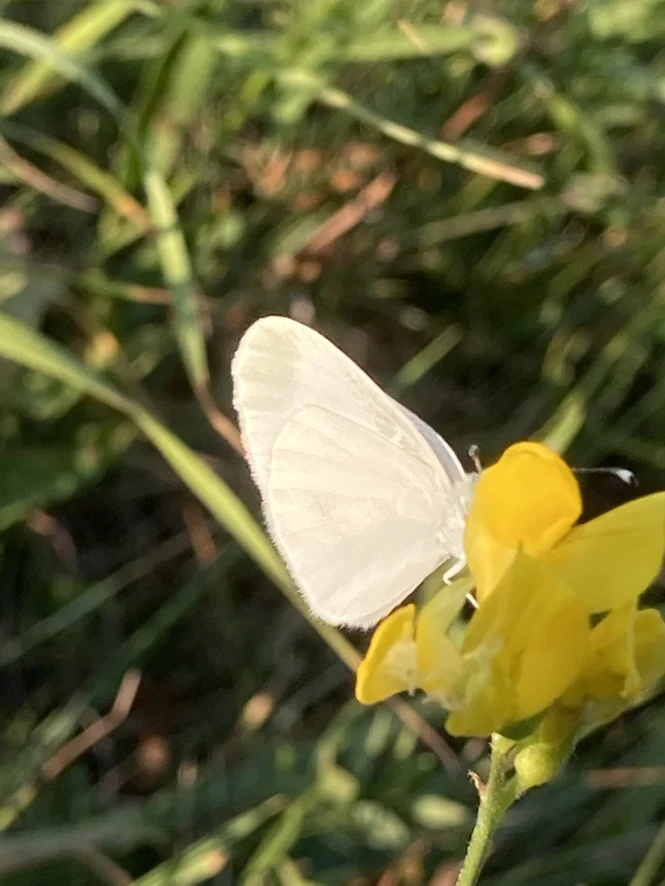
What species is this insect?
Leptidea sinapis/juvernica
